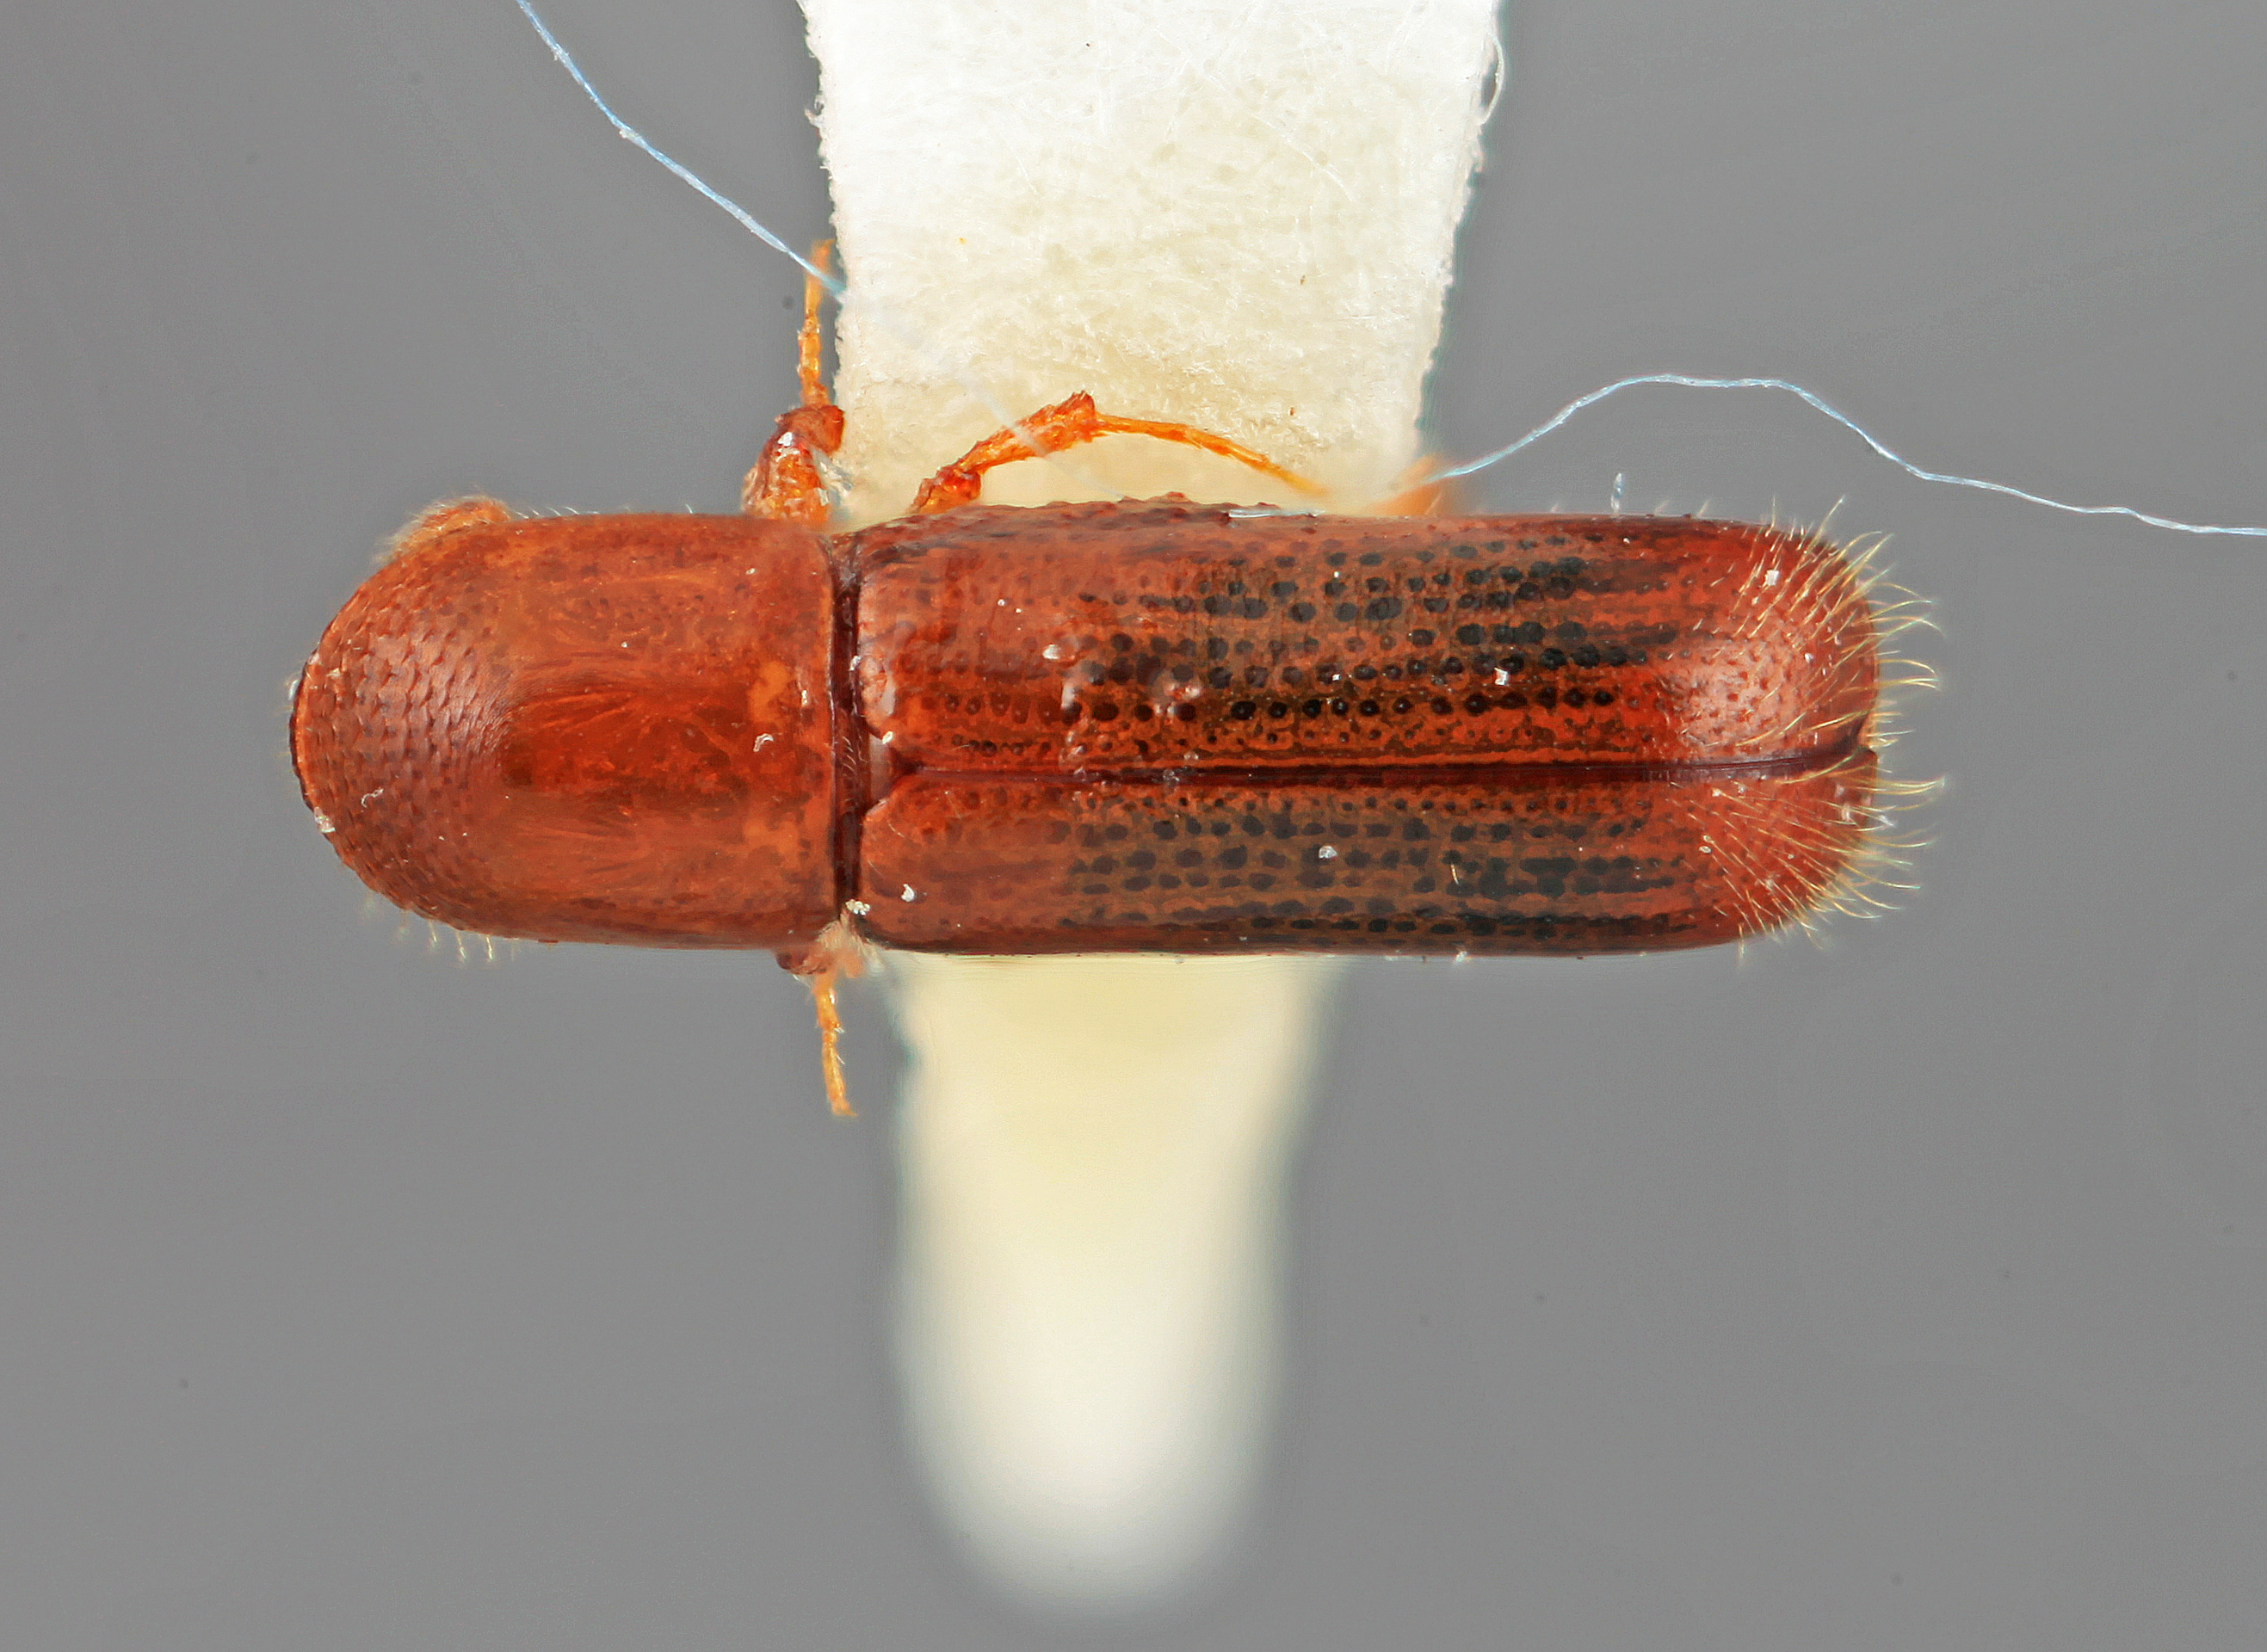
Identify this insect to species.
Gnathotrupes colaphus
